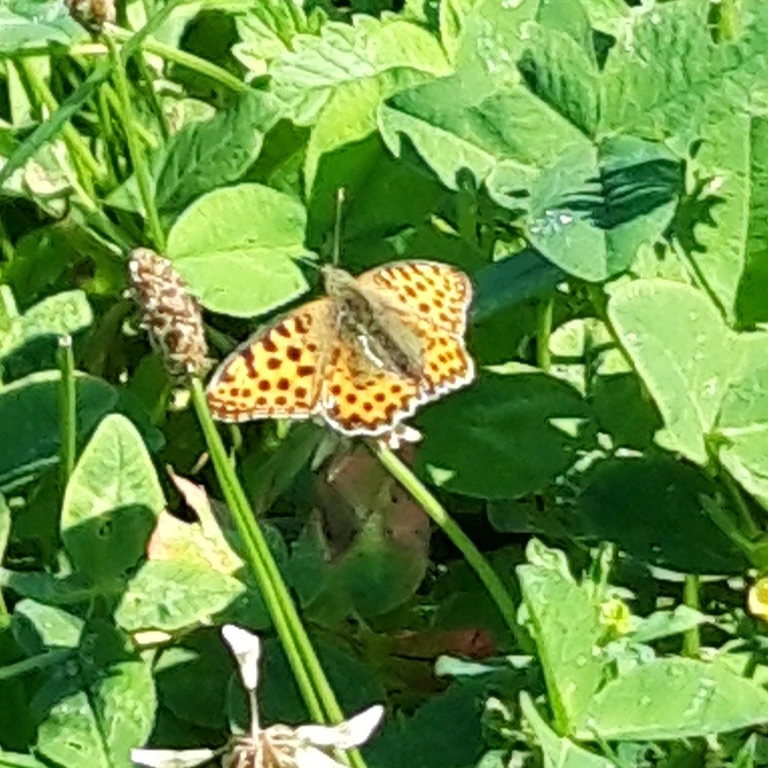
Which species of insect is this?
Issoria lathonia
